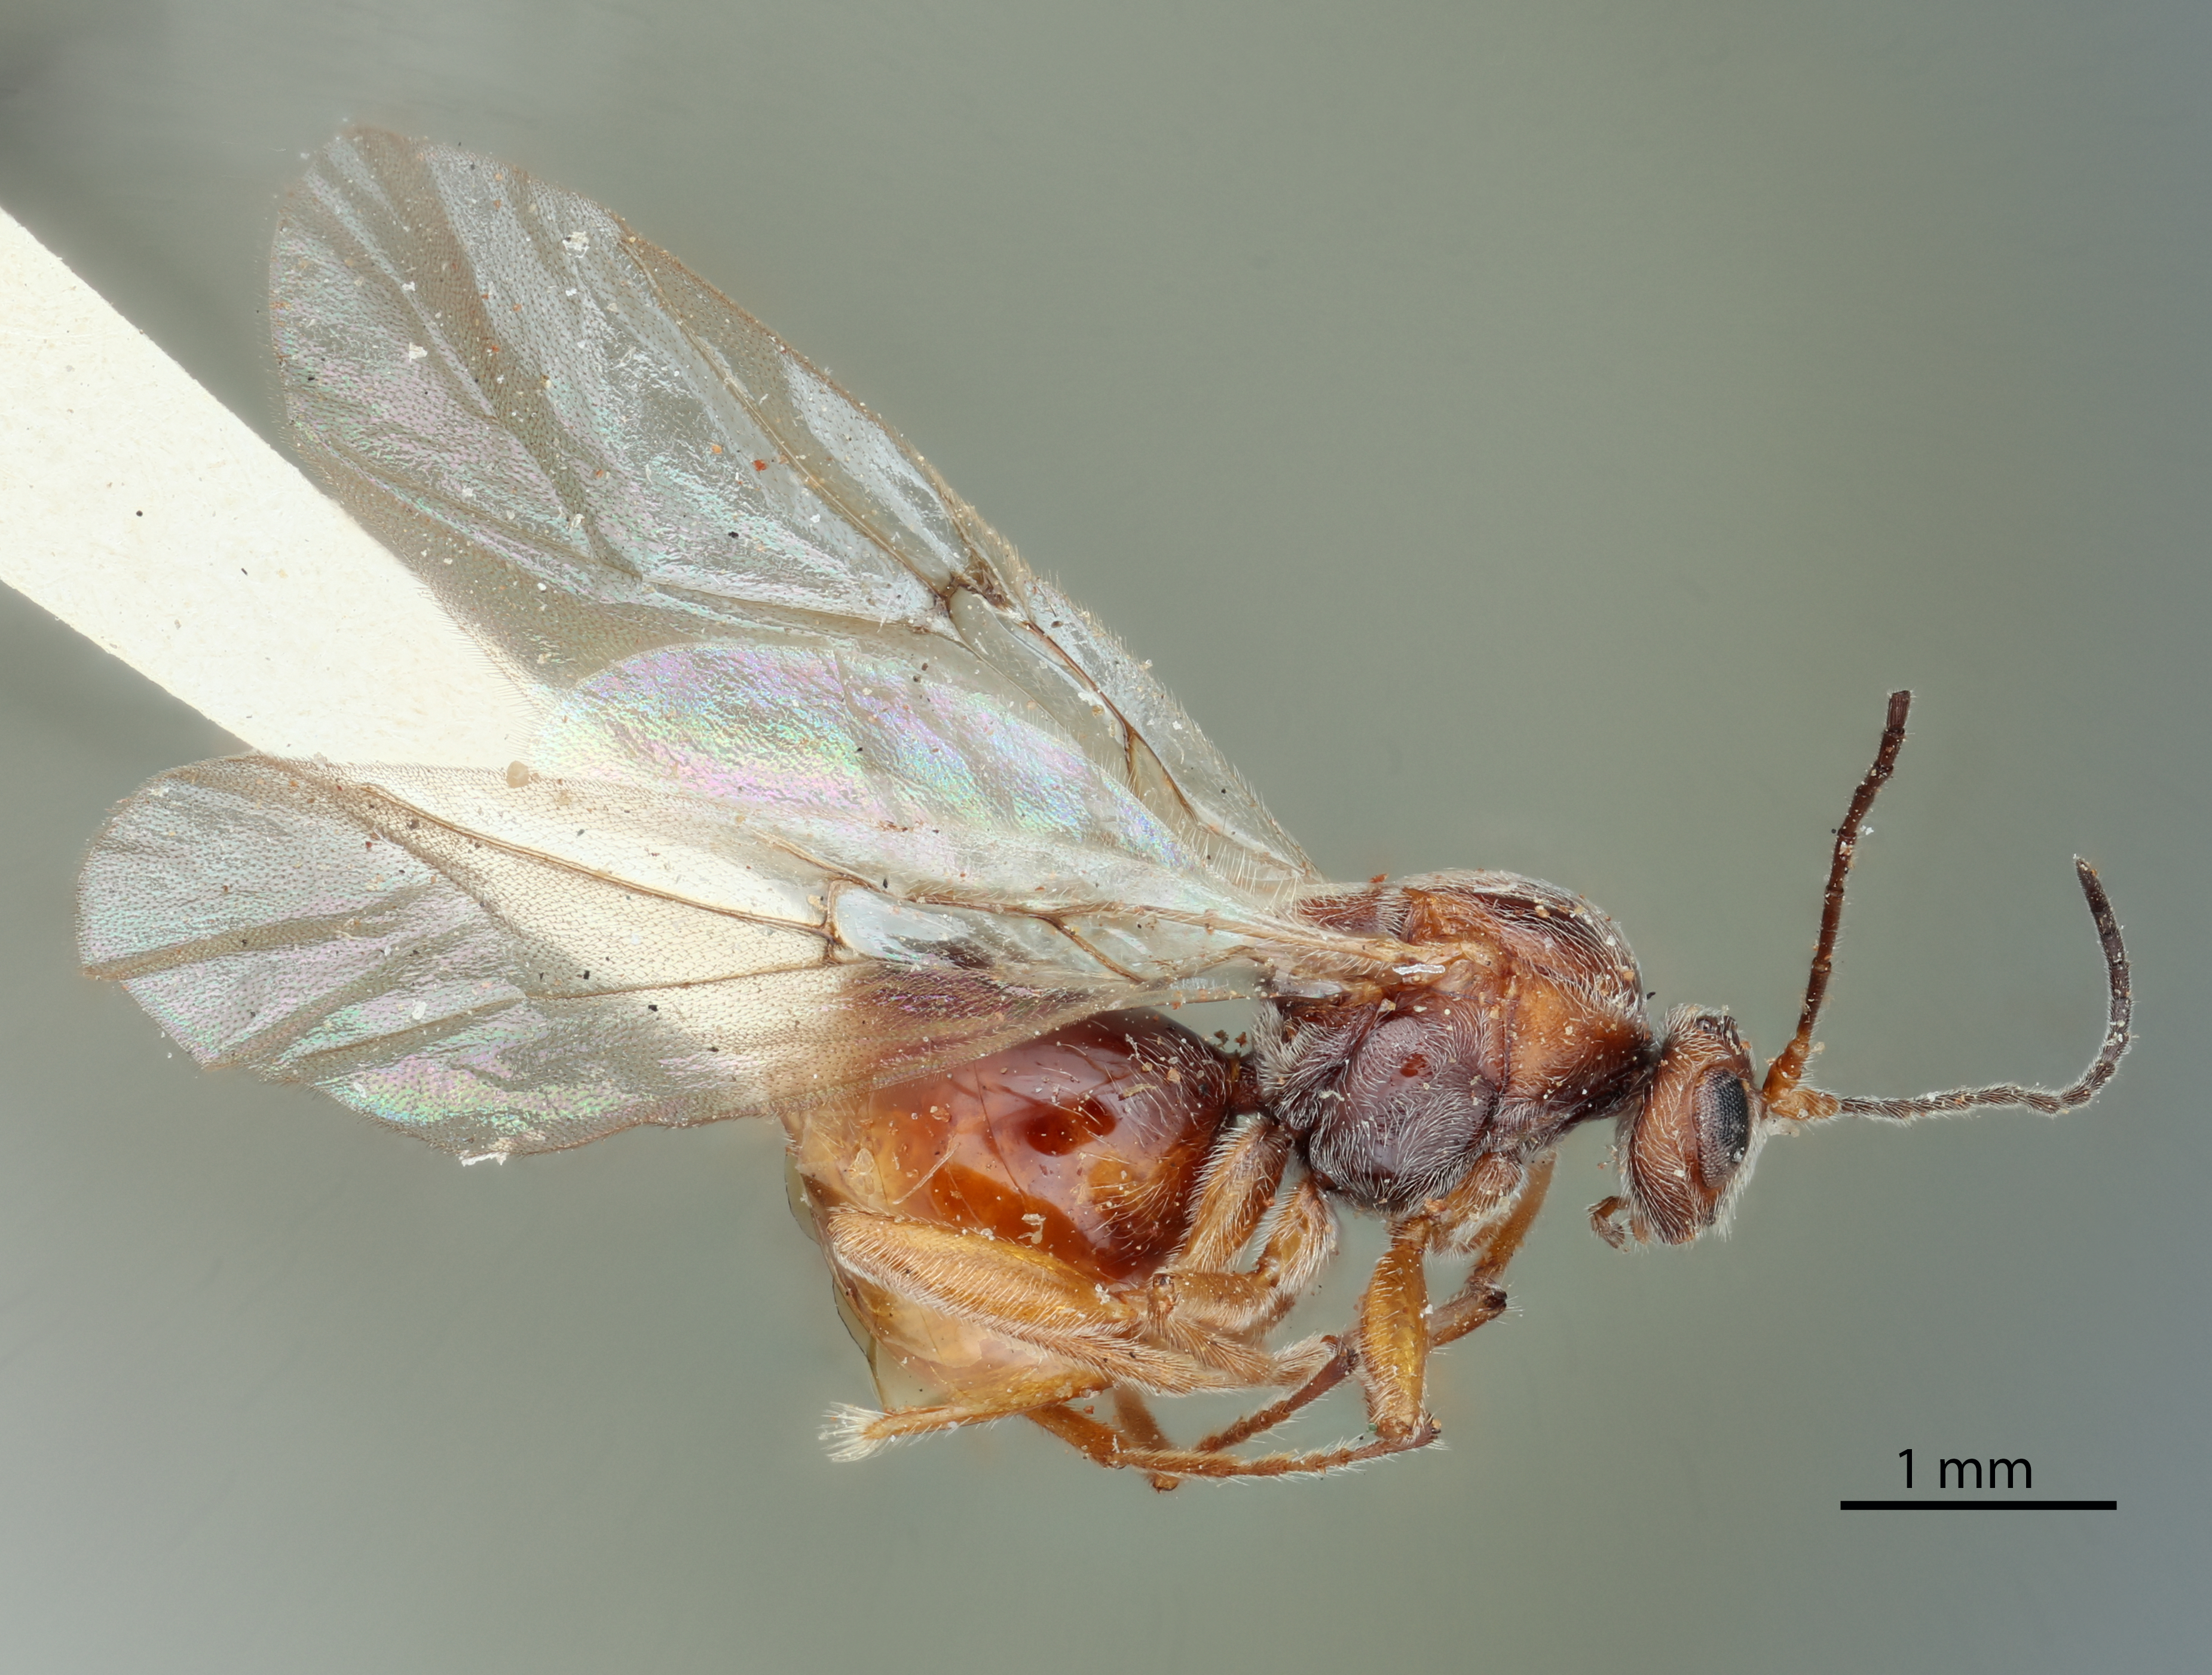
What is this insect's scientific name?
Holcaspis truckeensis
